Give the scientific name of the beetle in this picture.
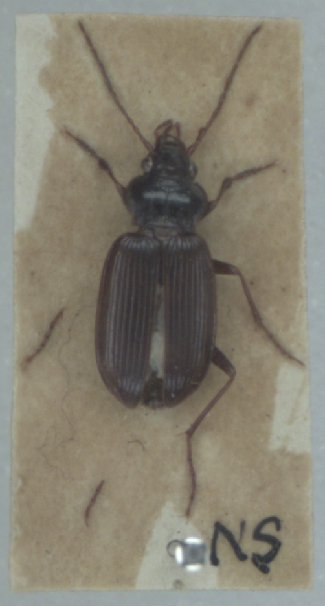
Nebria brevicollis
